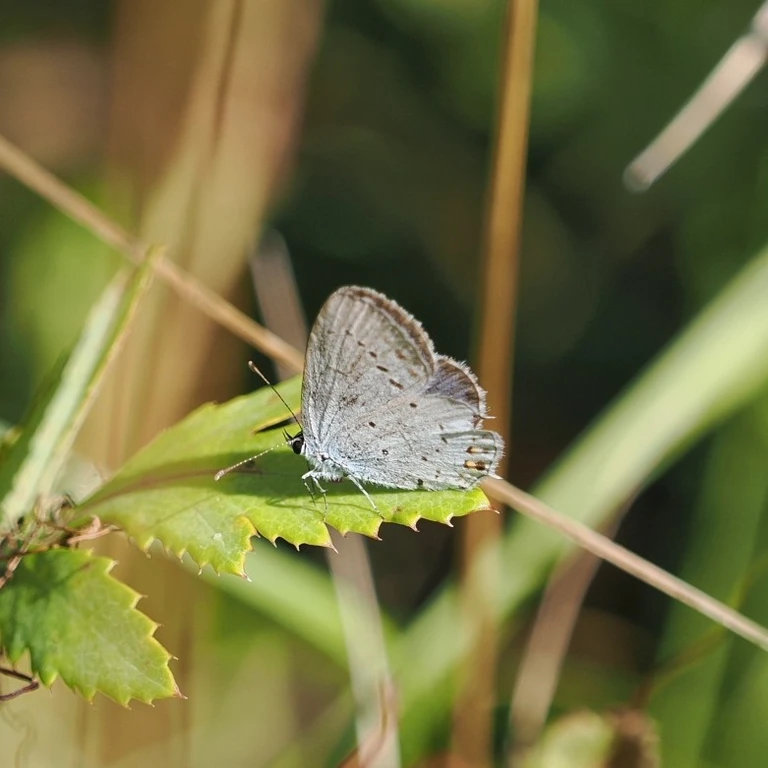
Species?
Cupido argiades (also Elkalyce argiades)
